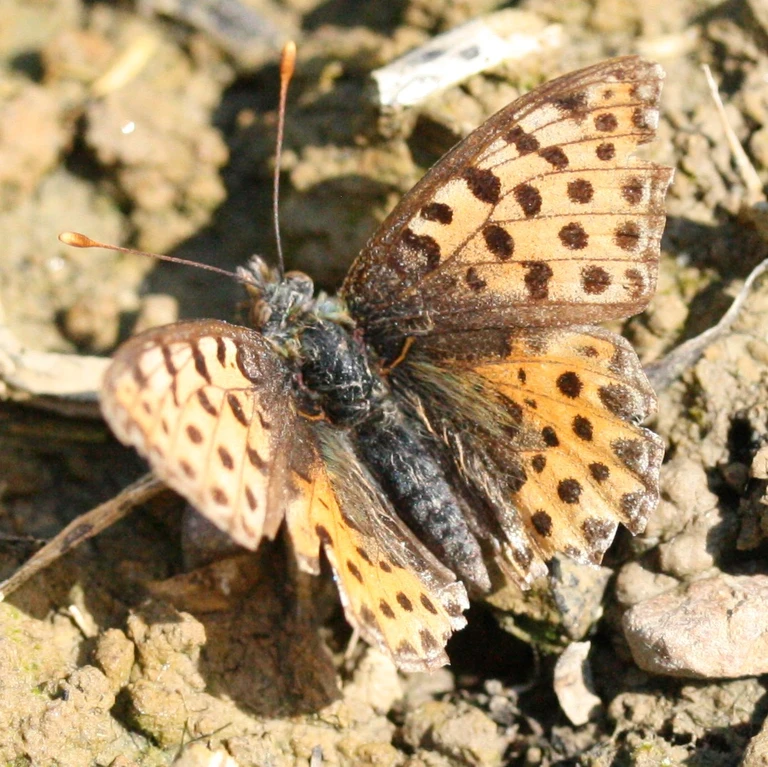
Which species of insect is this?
Issoria lathonia
